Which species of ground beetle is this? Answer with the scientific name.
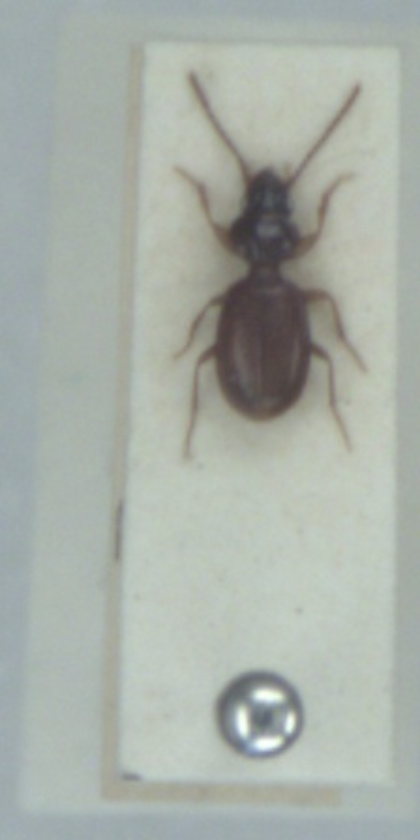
Epaphius secalis
